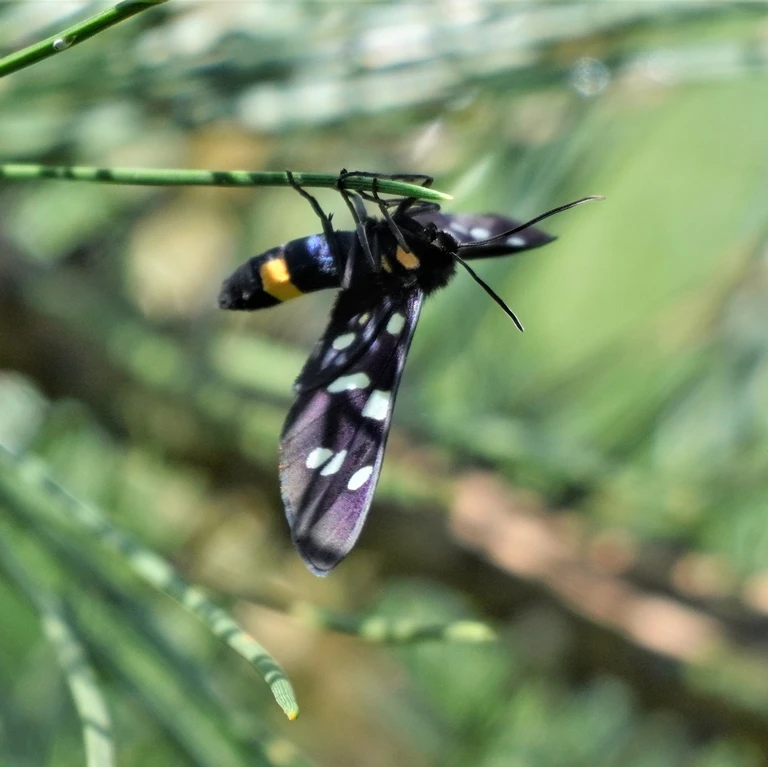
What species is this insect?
Amata phegea
